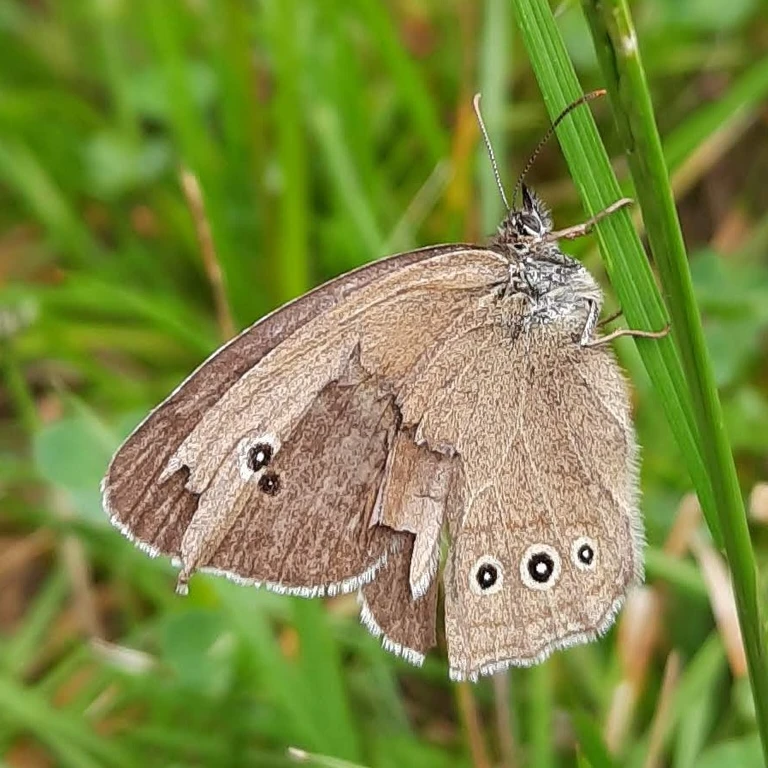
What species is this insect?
Aphantopus hyperantus
